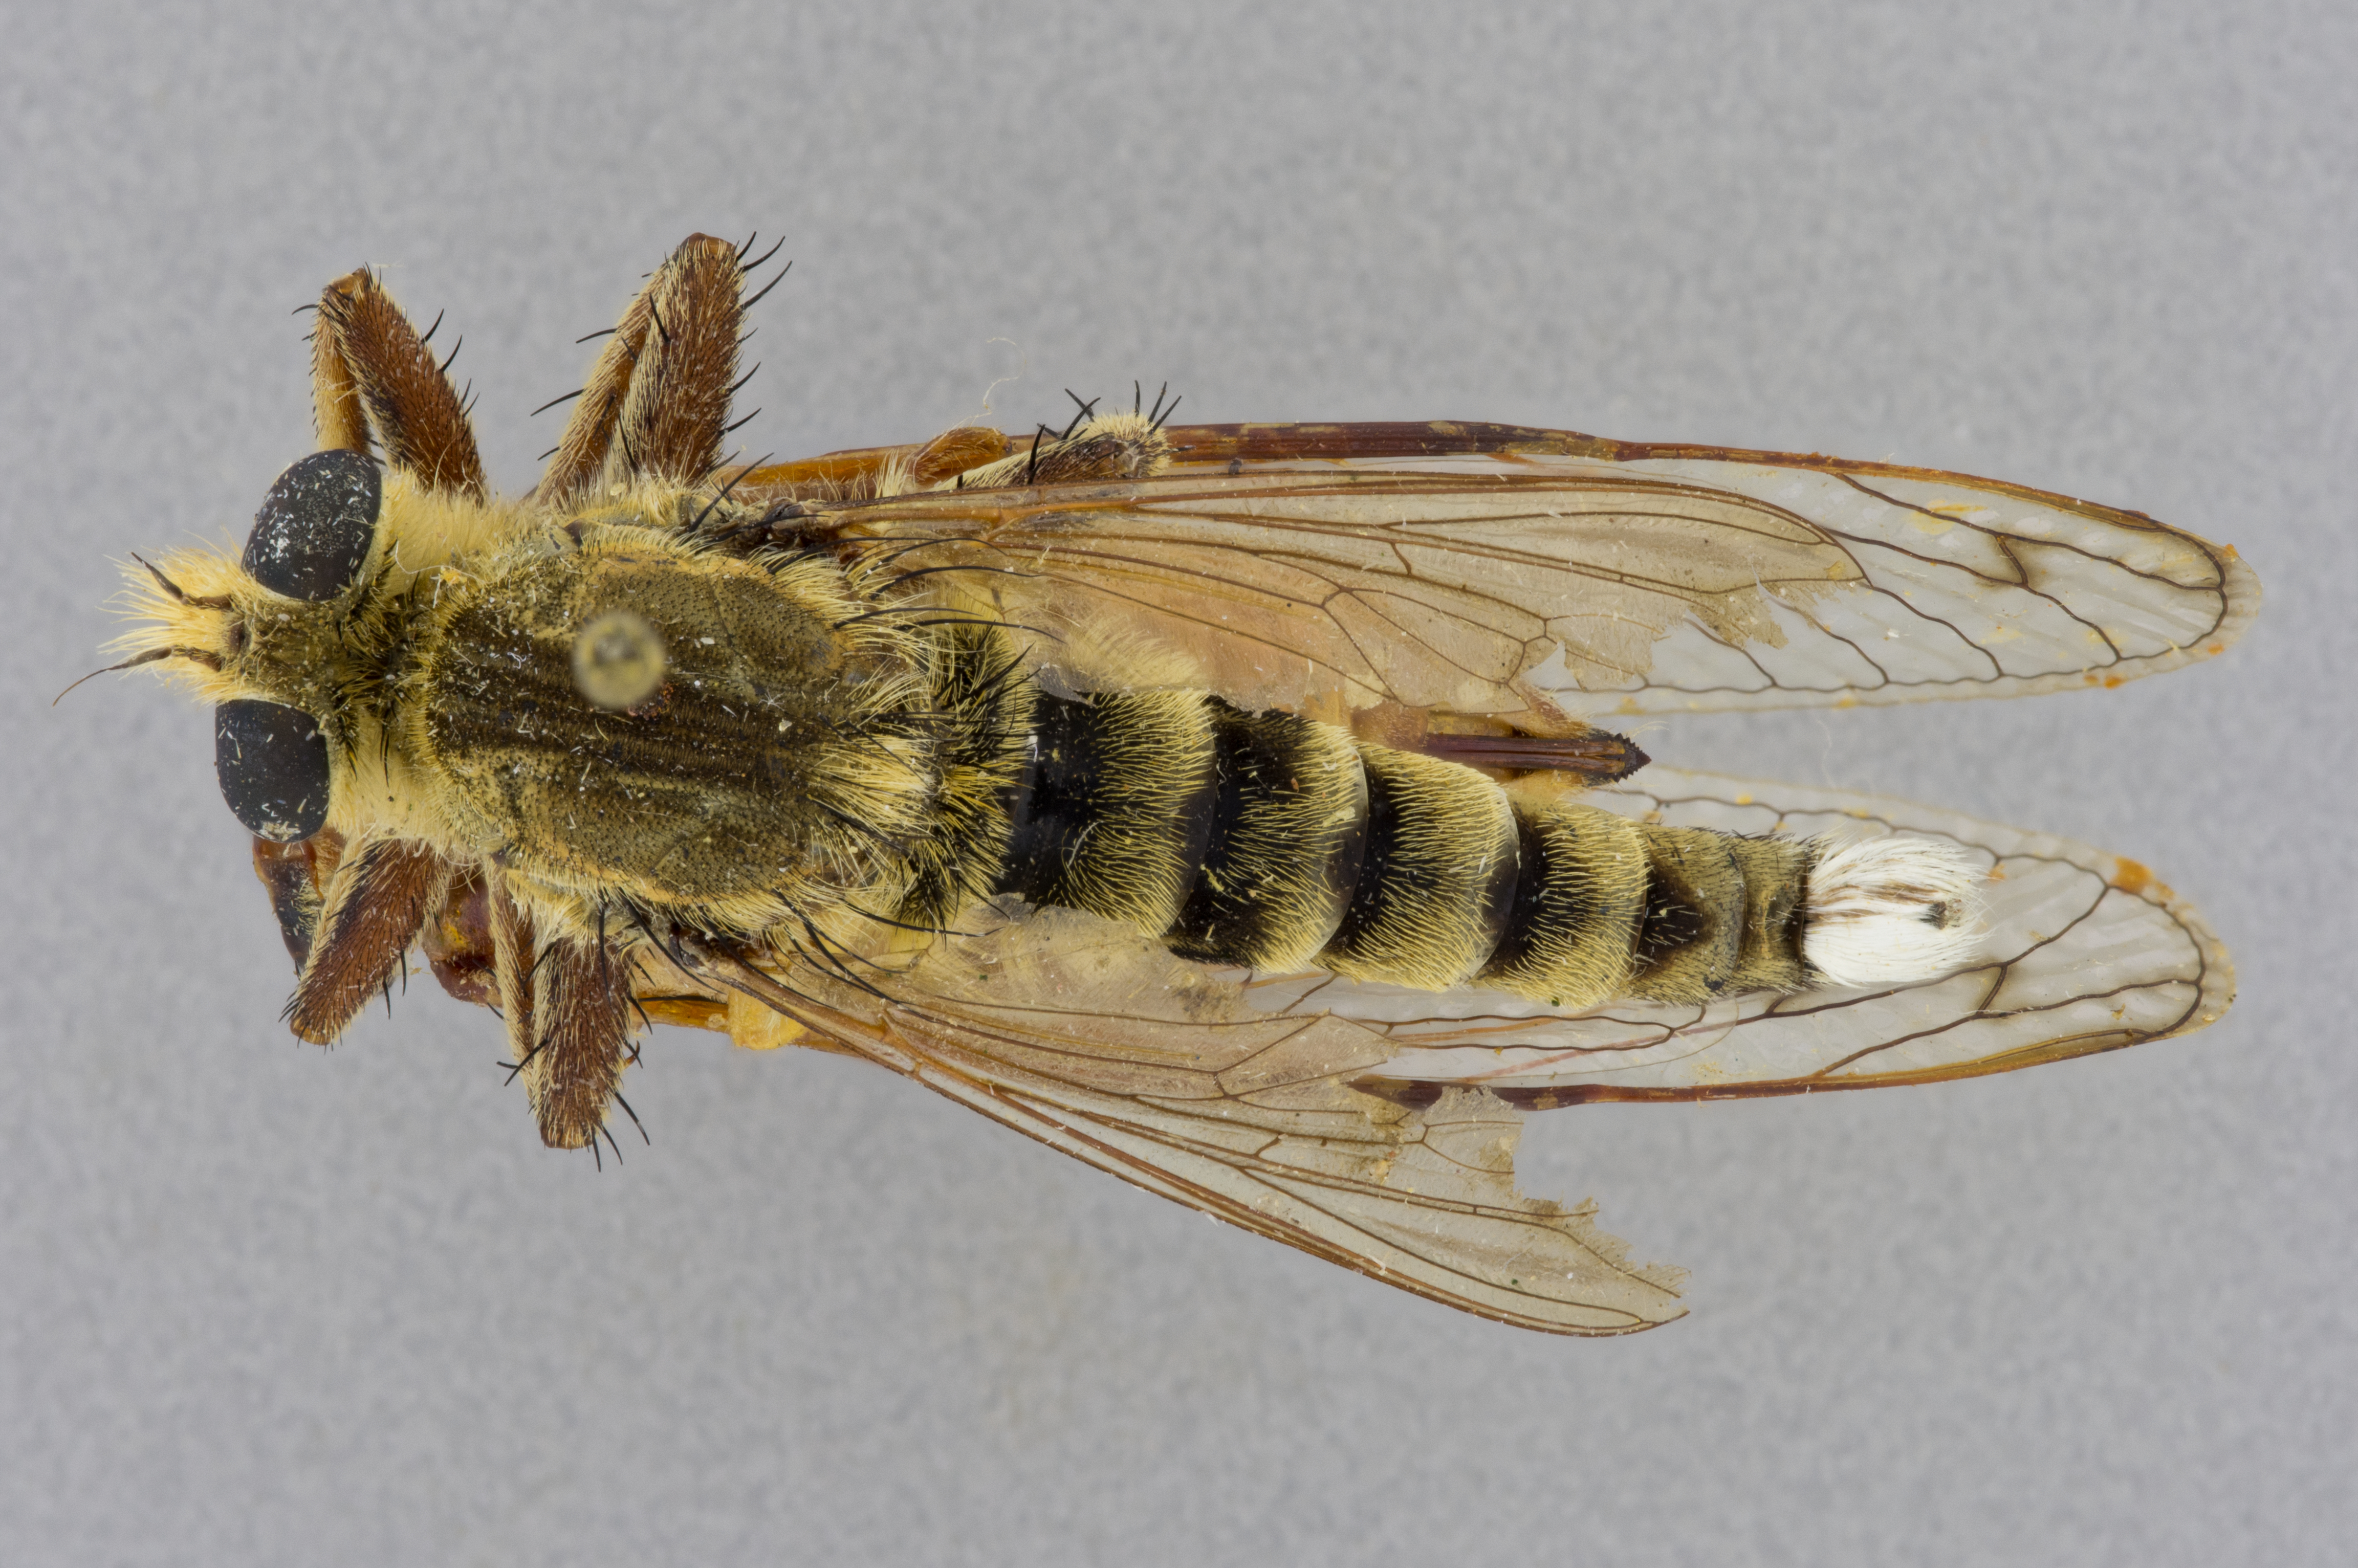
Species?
Promachus rufipes
